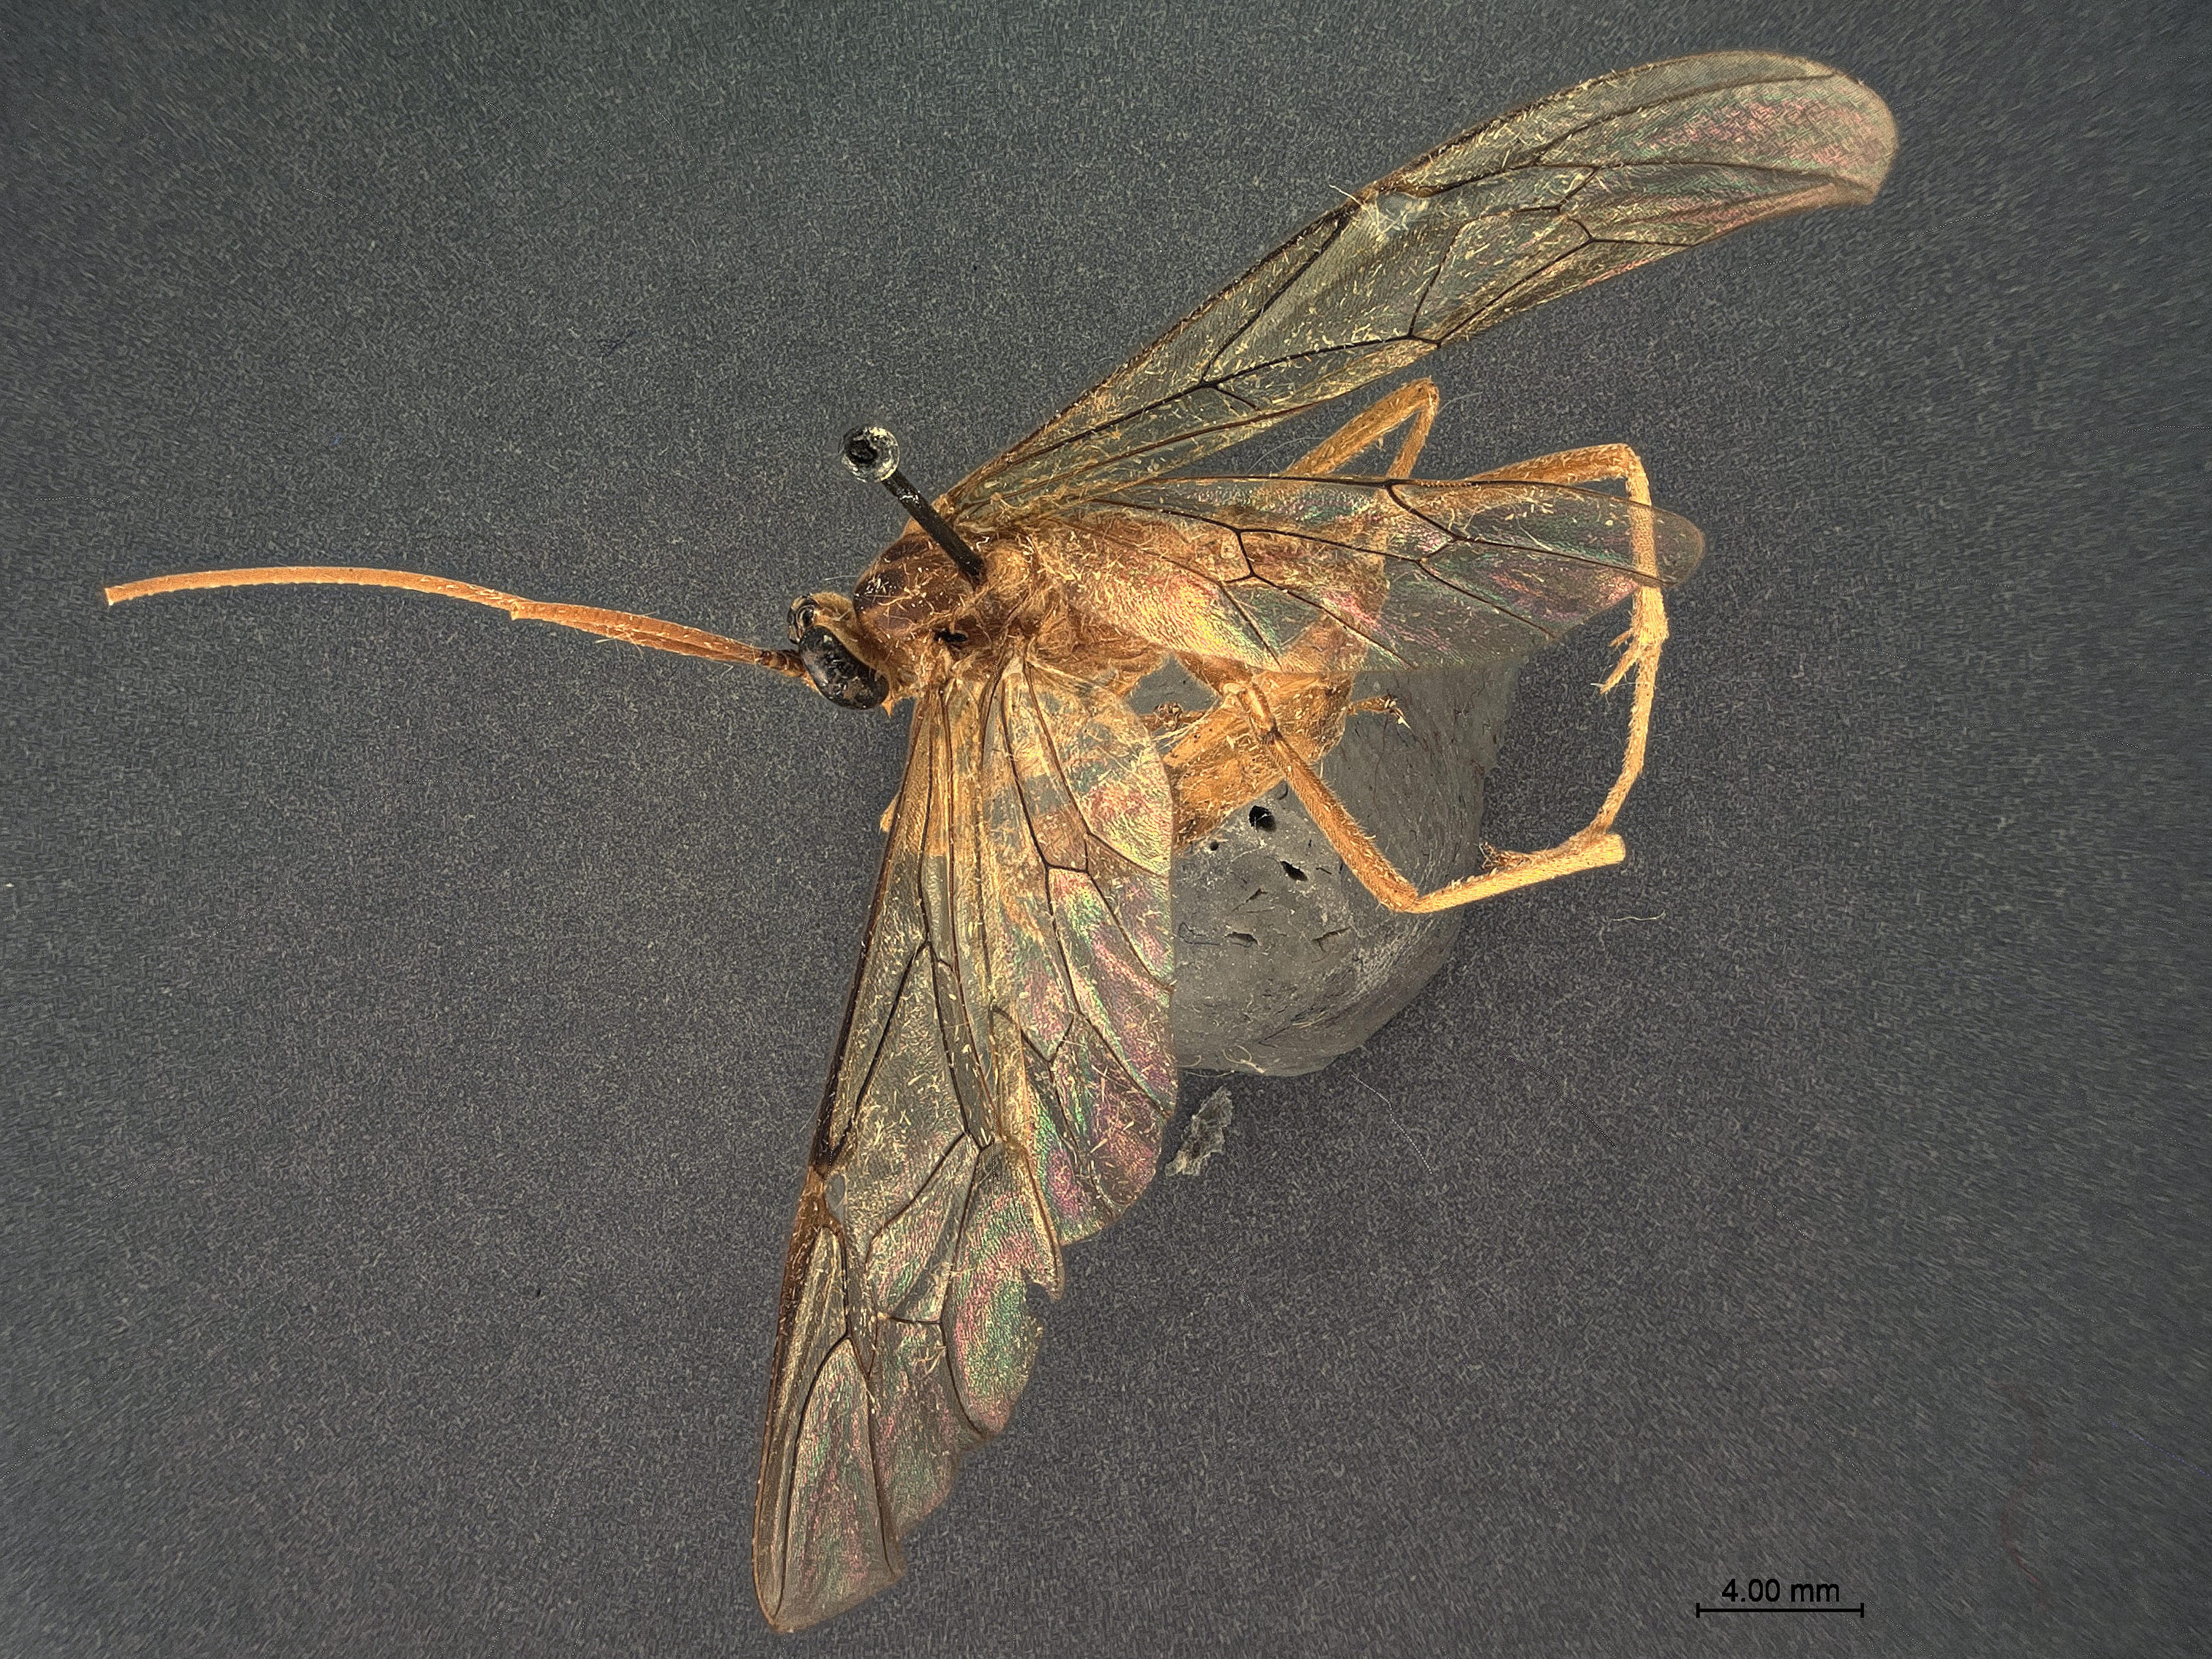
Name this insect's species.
Stauropoctonus chezanus
